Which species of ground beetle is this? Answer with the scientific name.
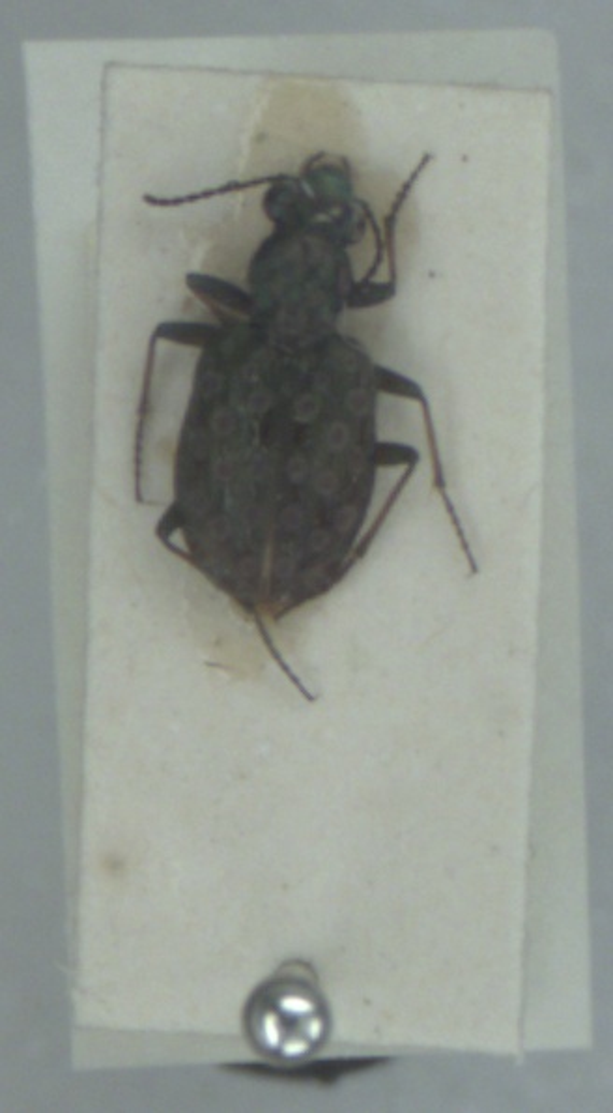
Elaphrus riparius
